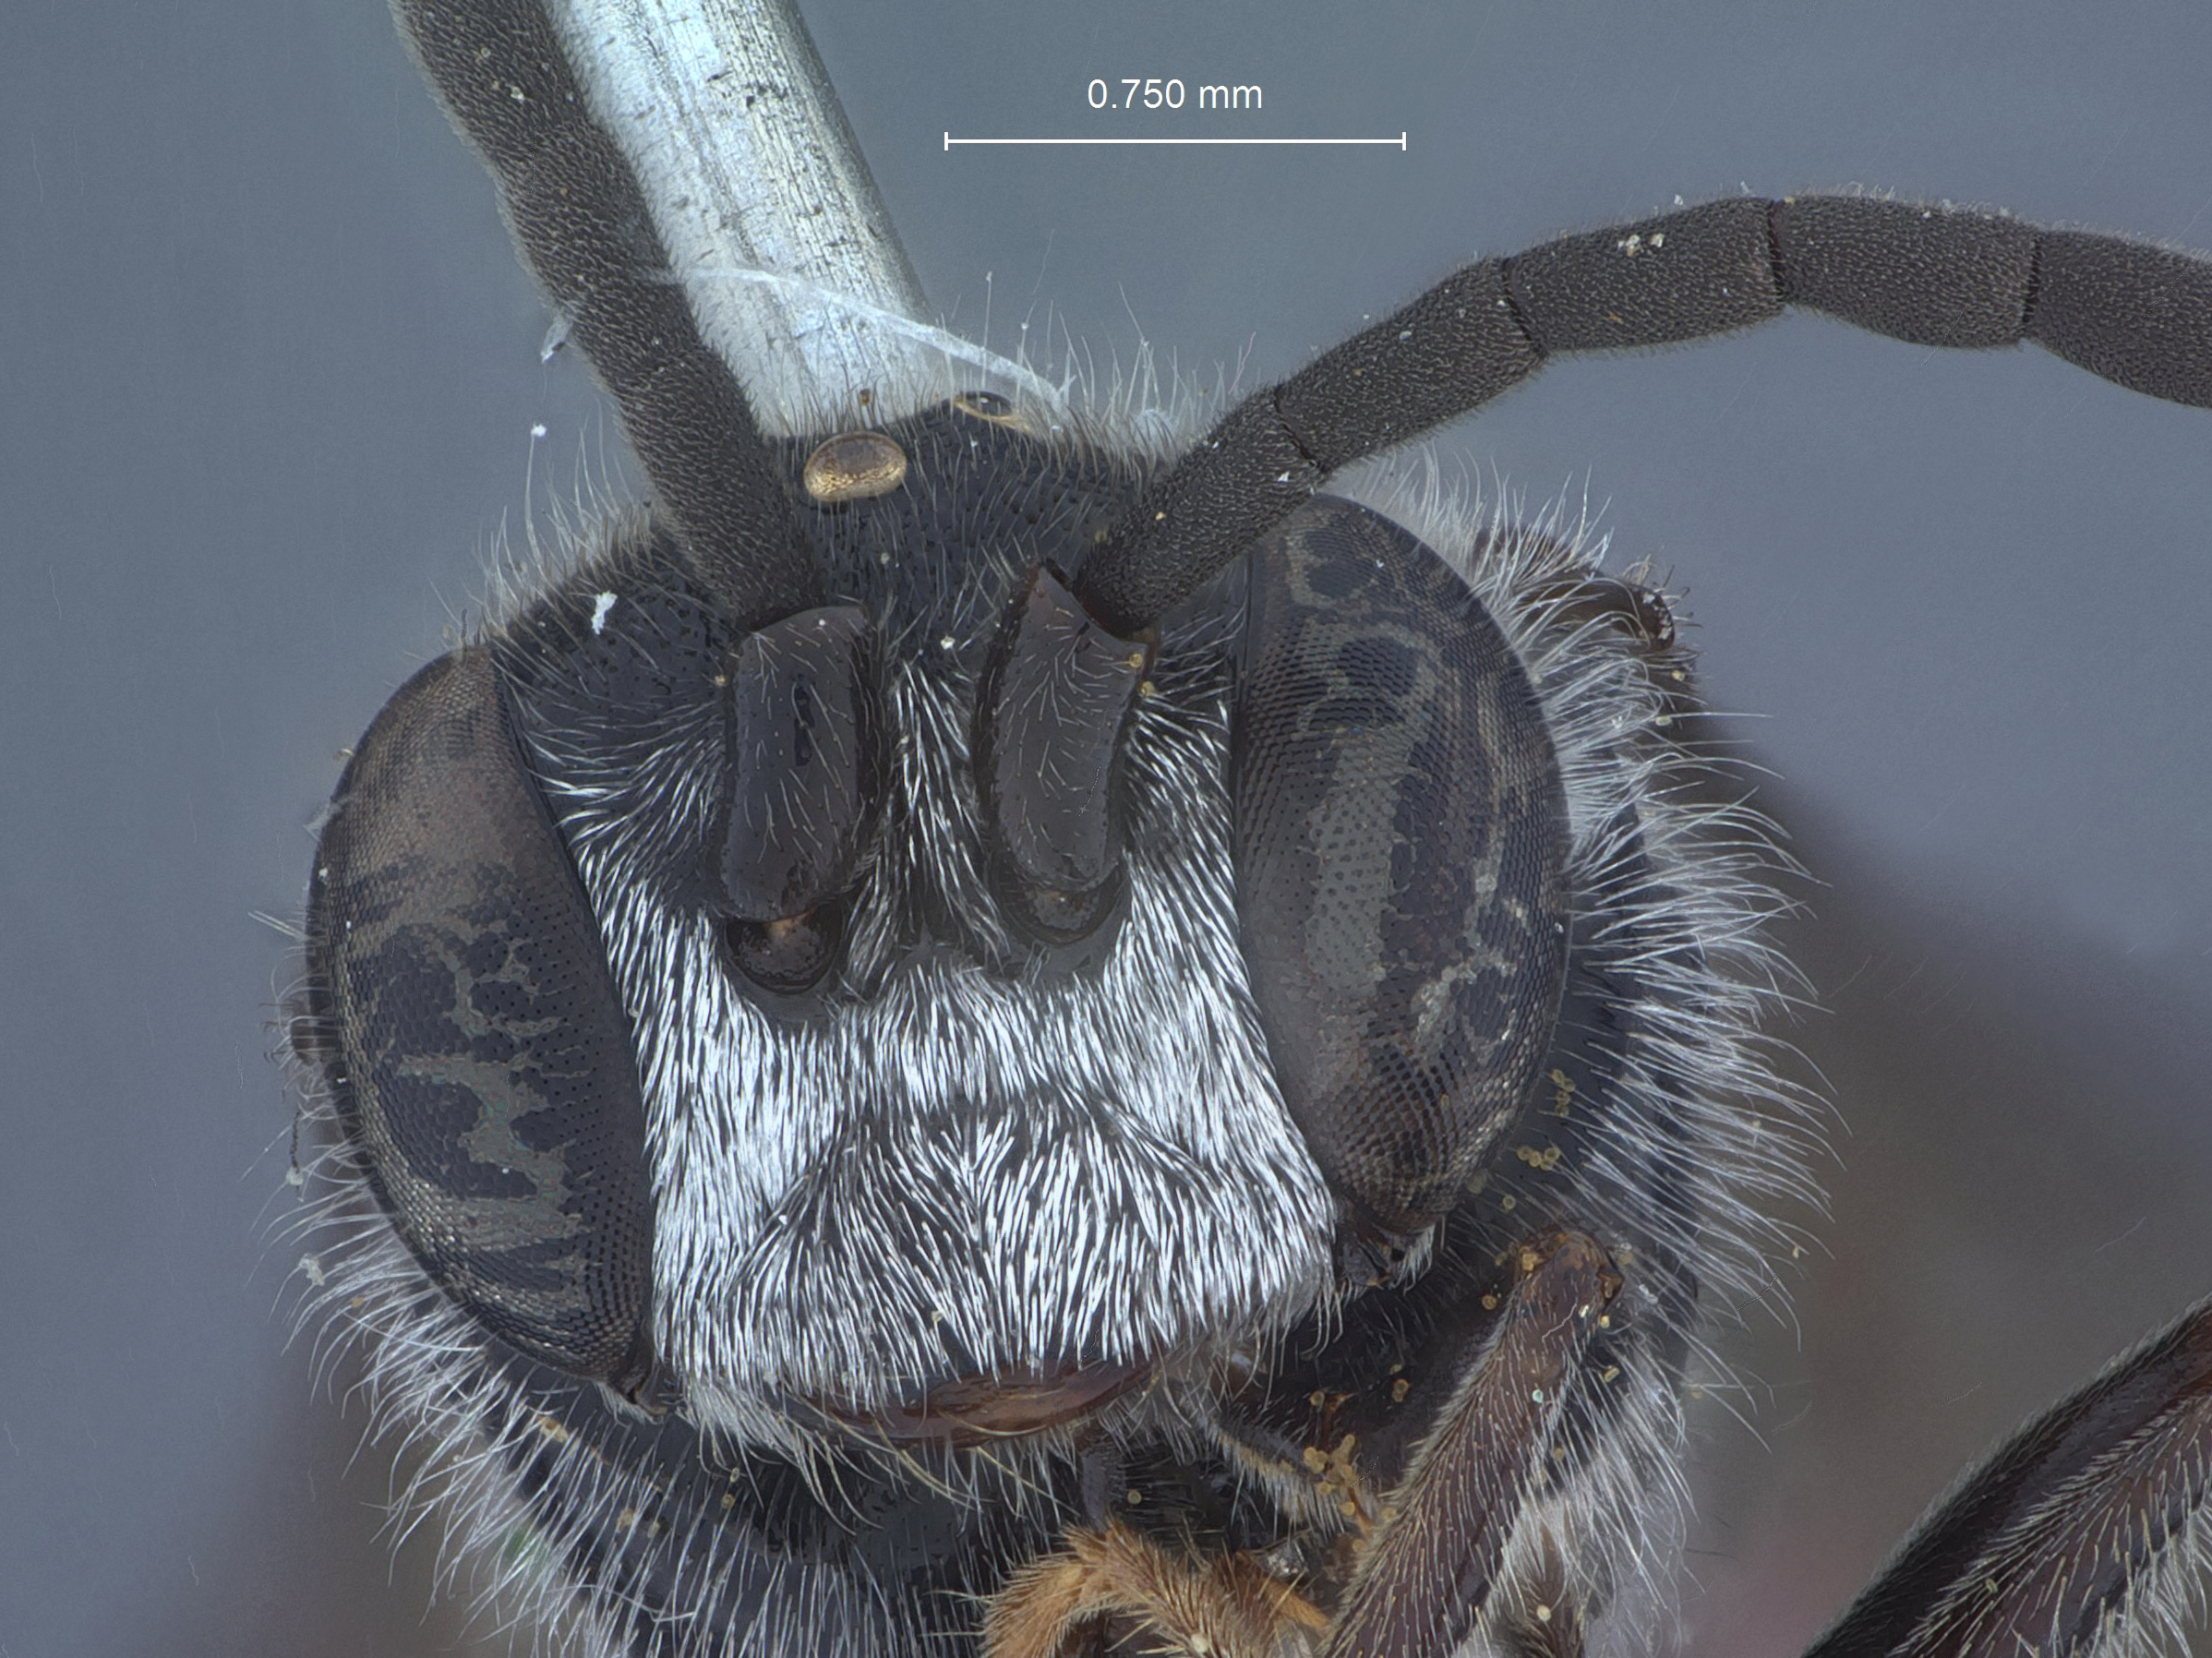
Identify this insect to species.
Psen hakusanus
